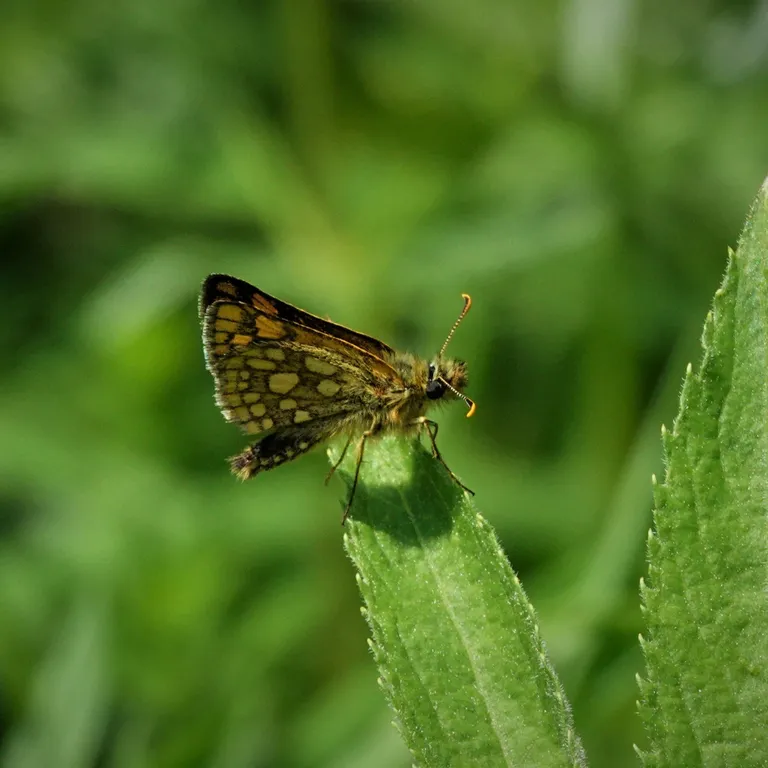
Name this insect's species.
Carterocephalus palaemon
